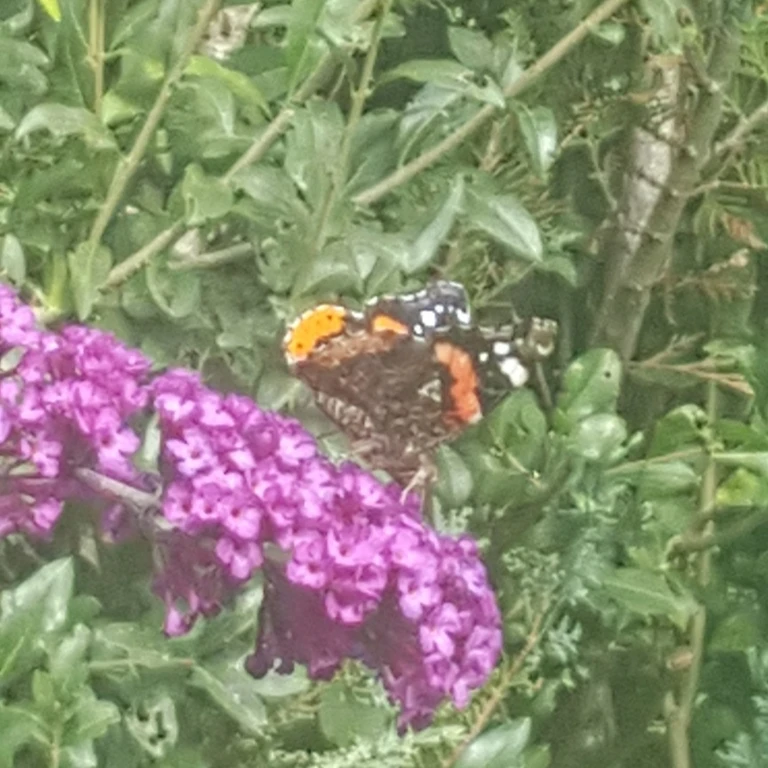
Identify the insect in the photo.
Vanessa atalanta
